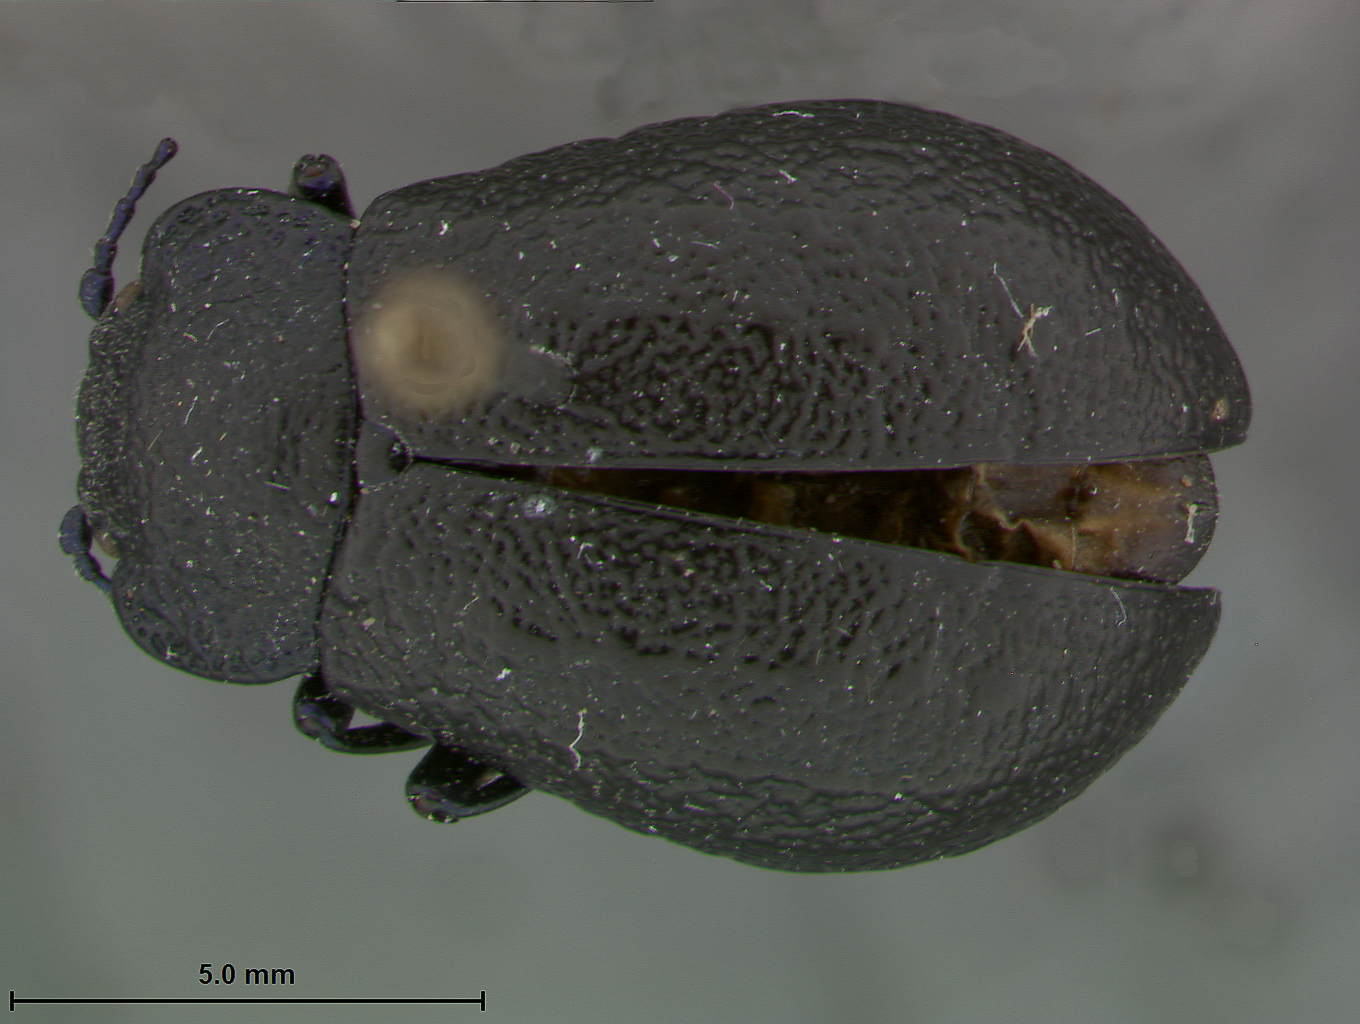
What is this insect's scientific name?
Chrysolina gressitti
